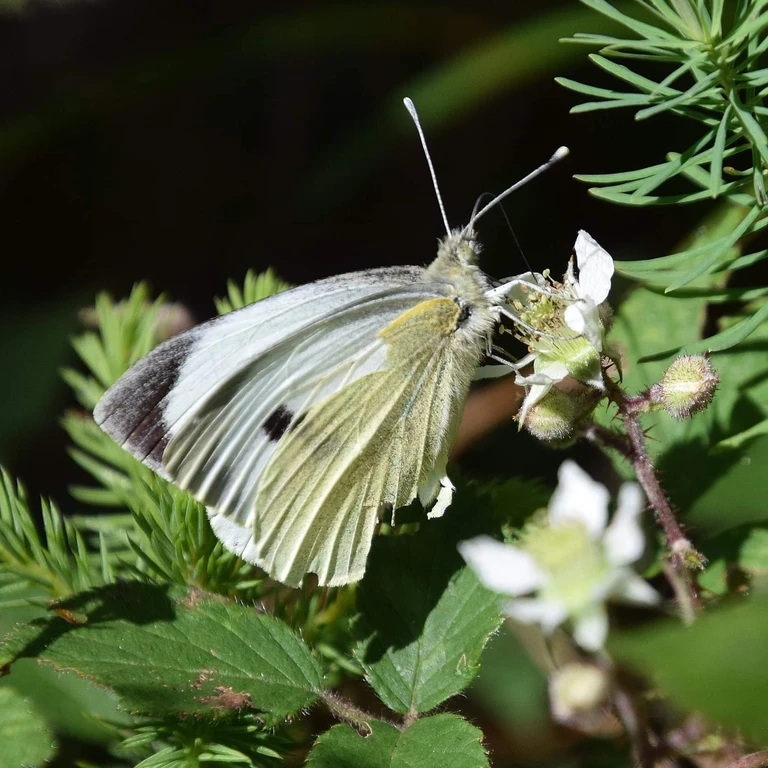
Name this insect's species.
Pieris brassicae
